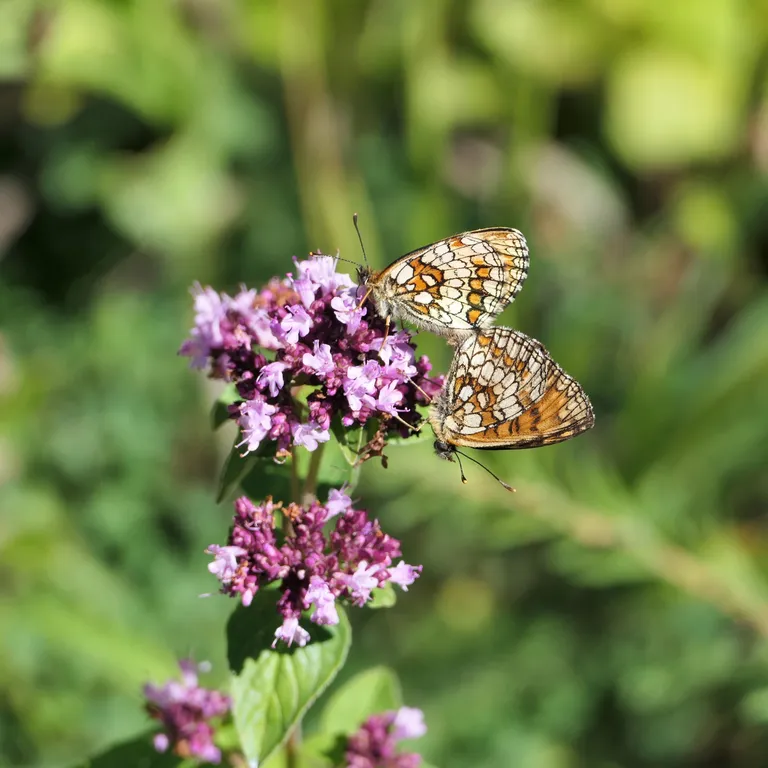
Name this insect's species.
Melitaea athalia
